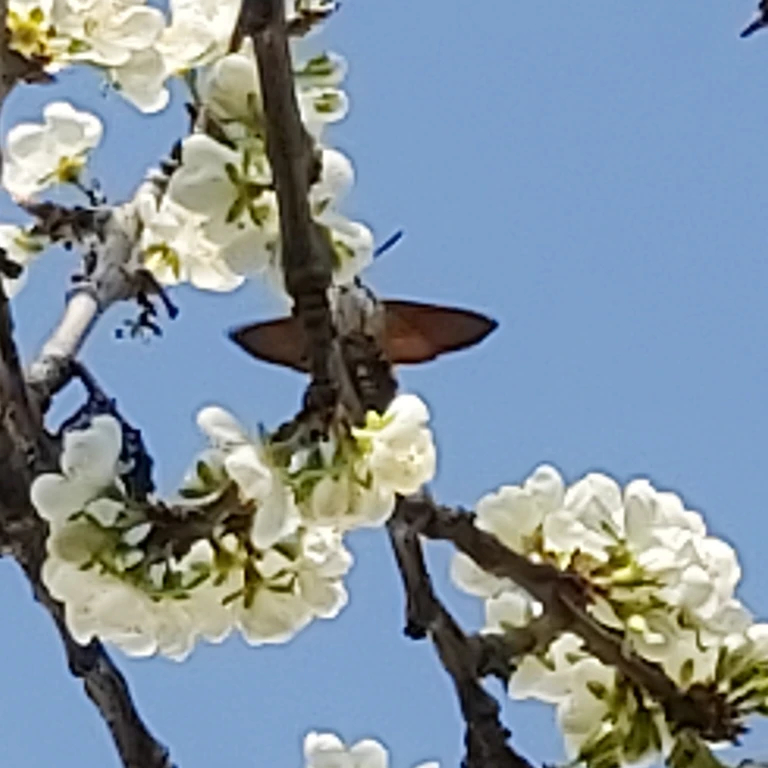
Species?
Macroglossum stellatarum
